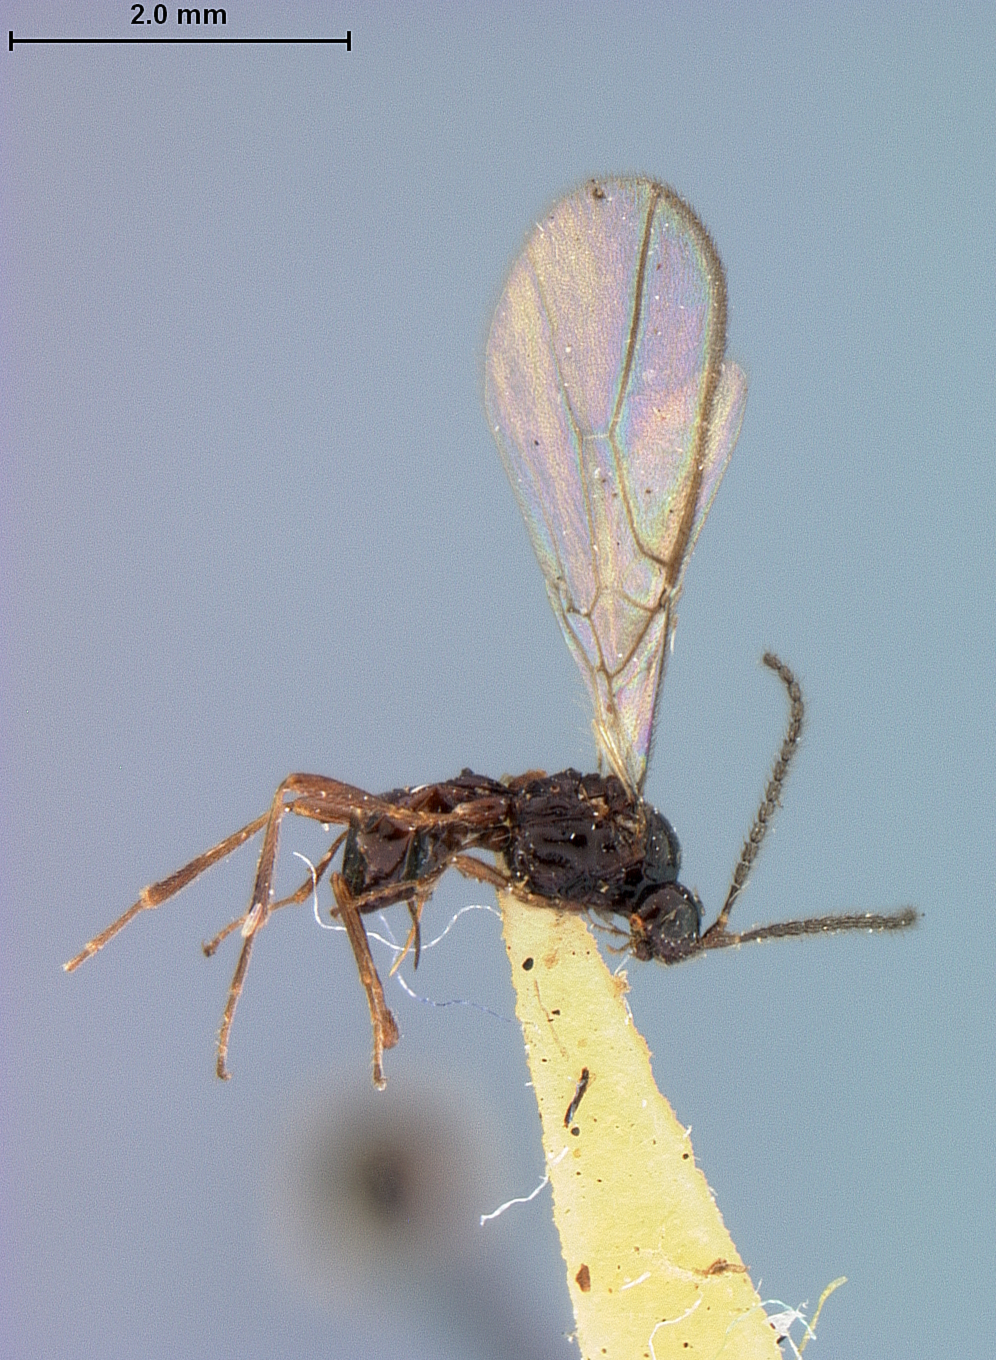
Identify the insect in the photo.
Aspilota insularis
